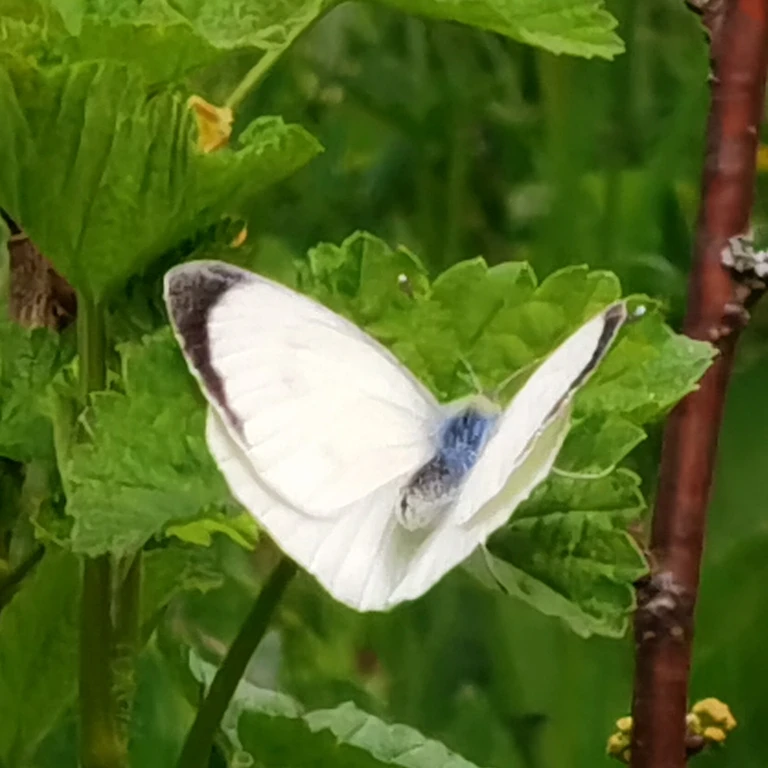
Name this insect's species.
Pieris brassicae
